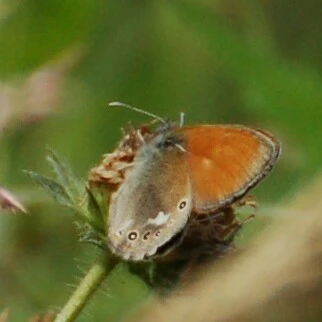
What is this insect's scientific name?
Coenonympha glycerion (also Coenonympha iphis)
